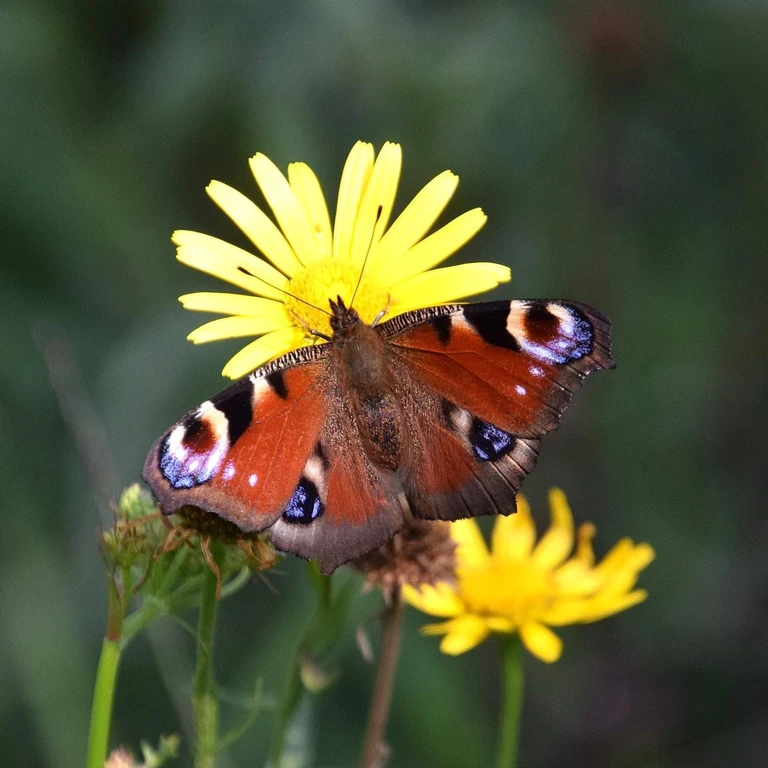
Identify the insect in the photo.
Aglais io
